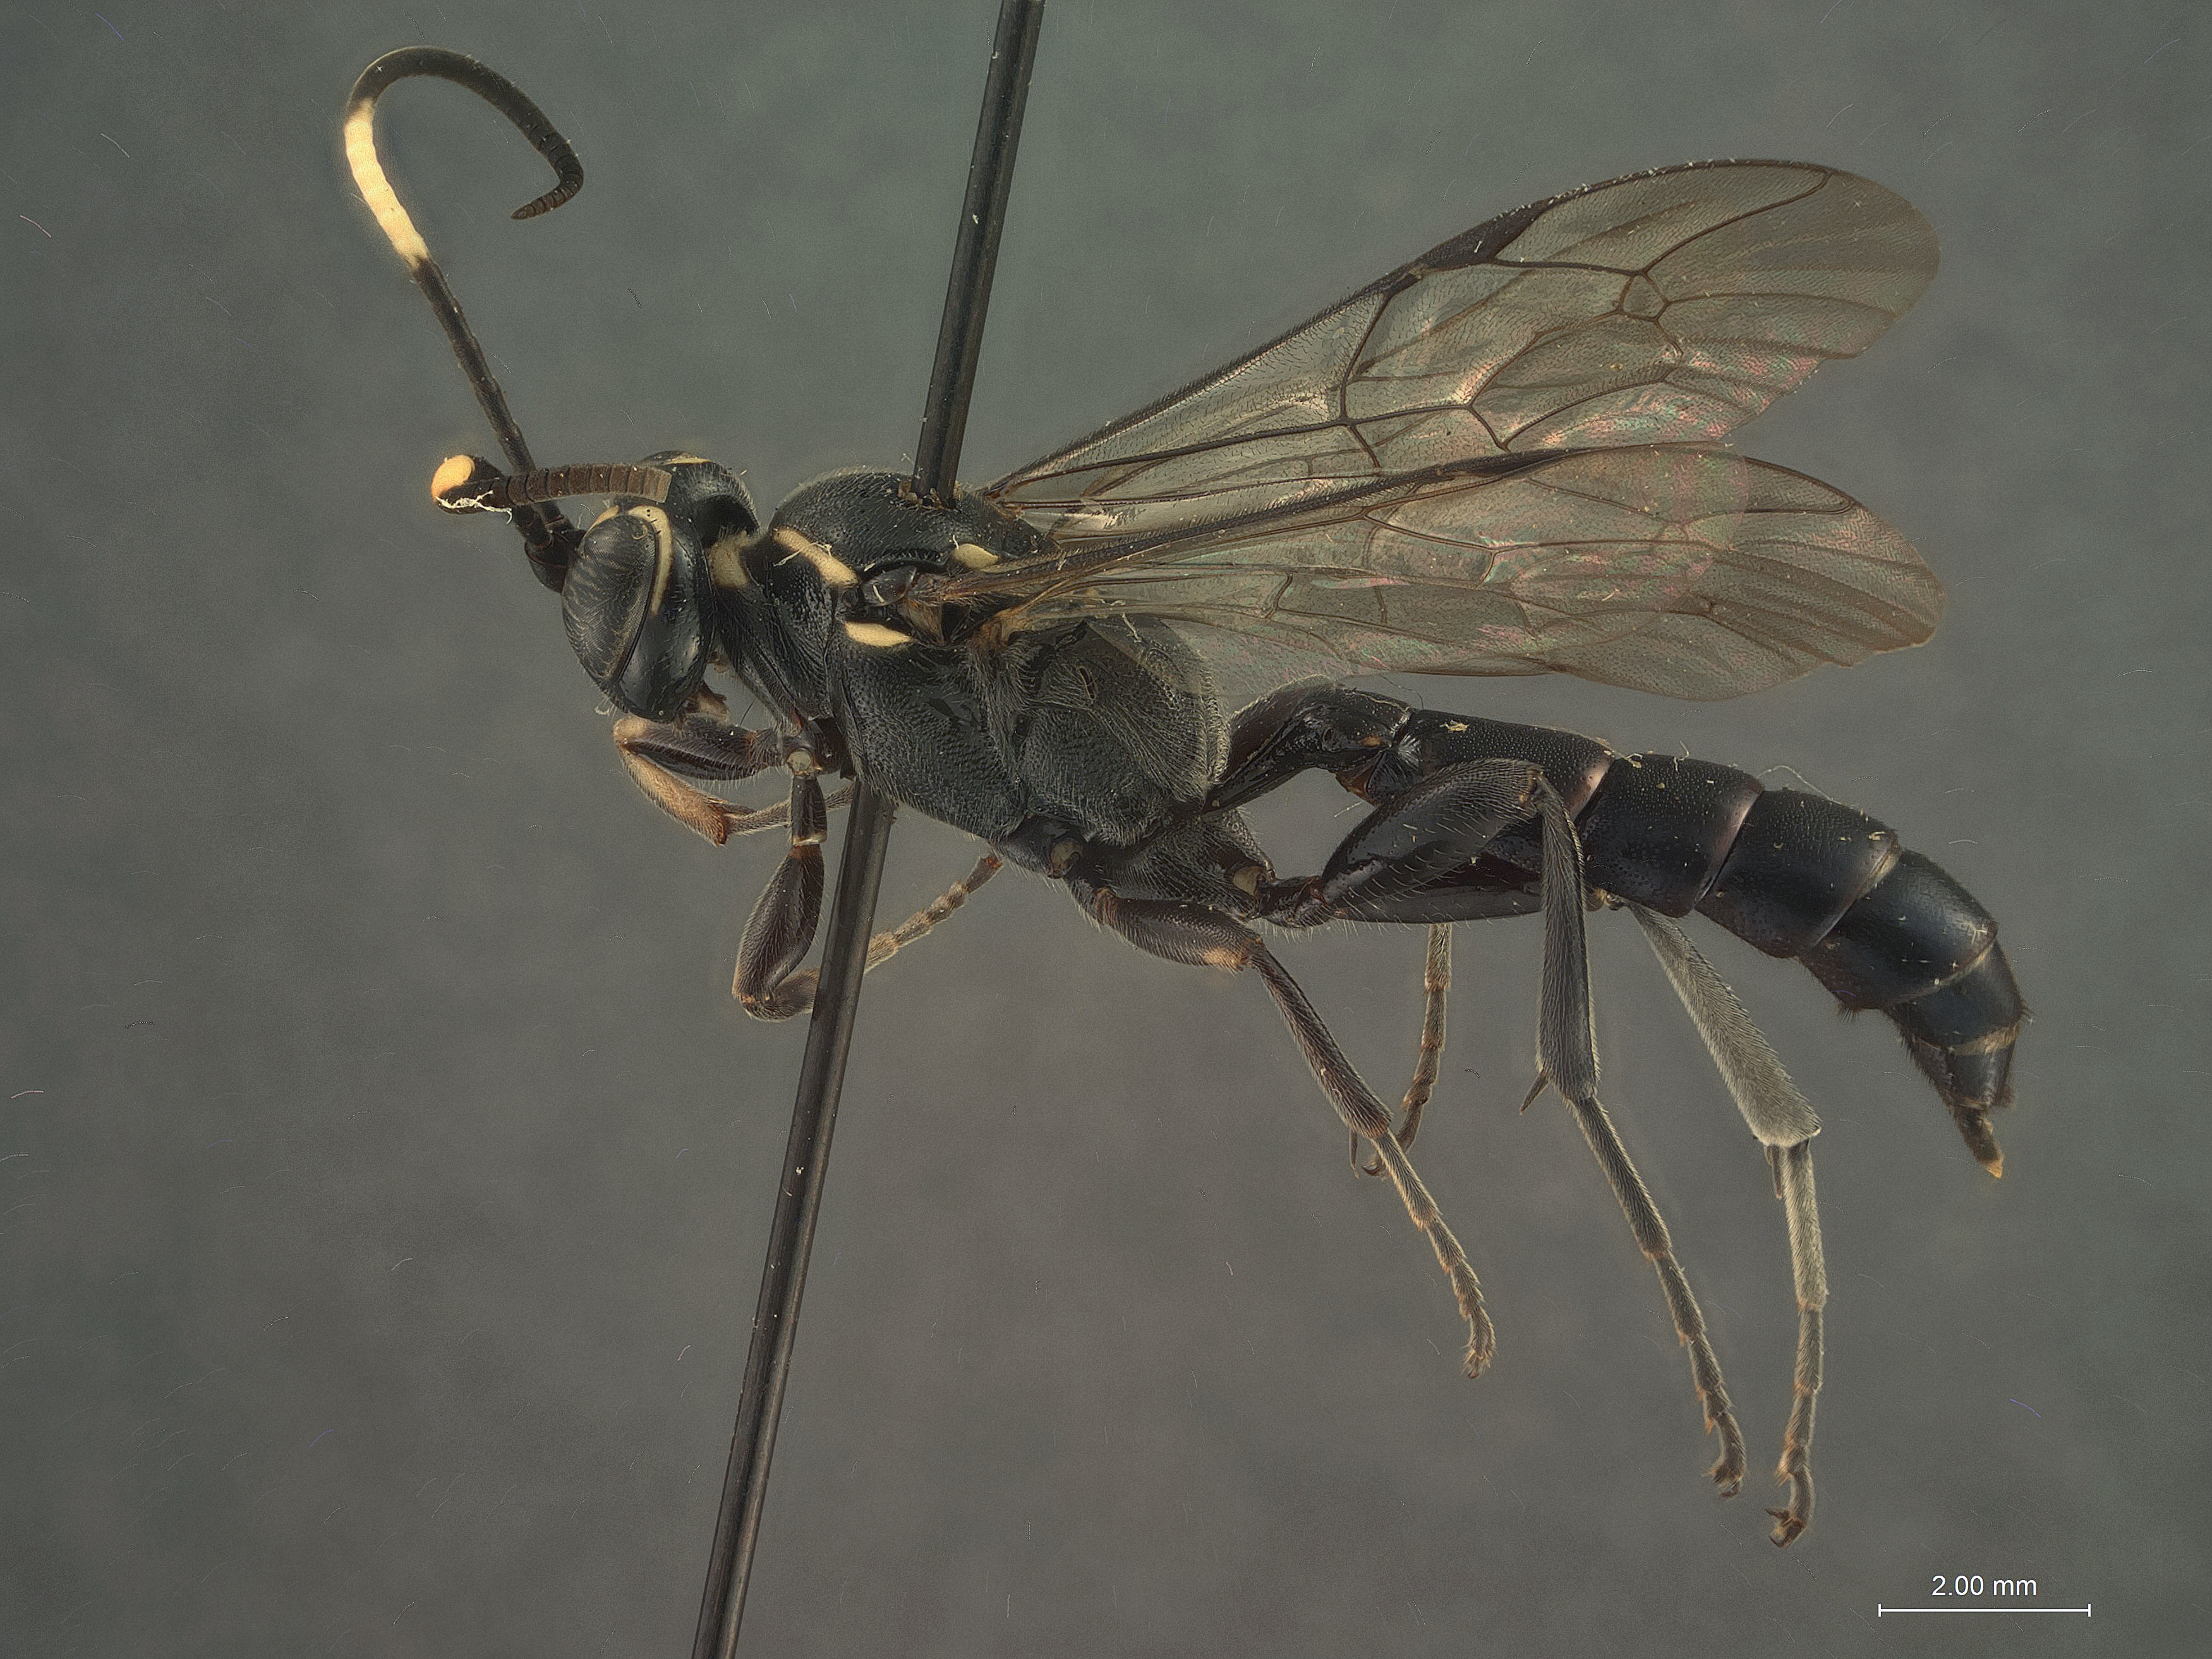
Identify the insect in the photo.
Coelichneumon punctifer
